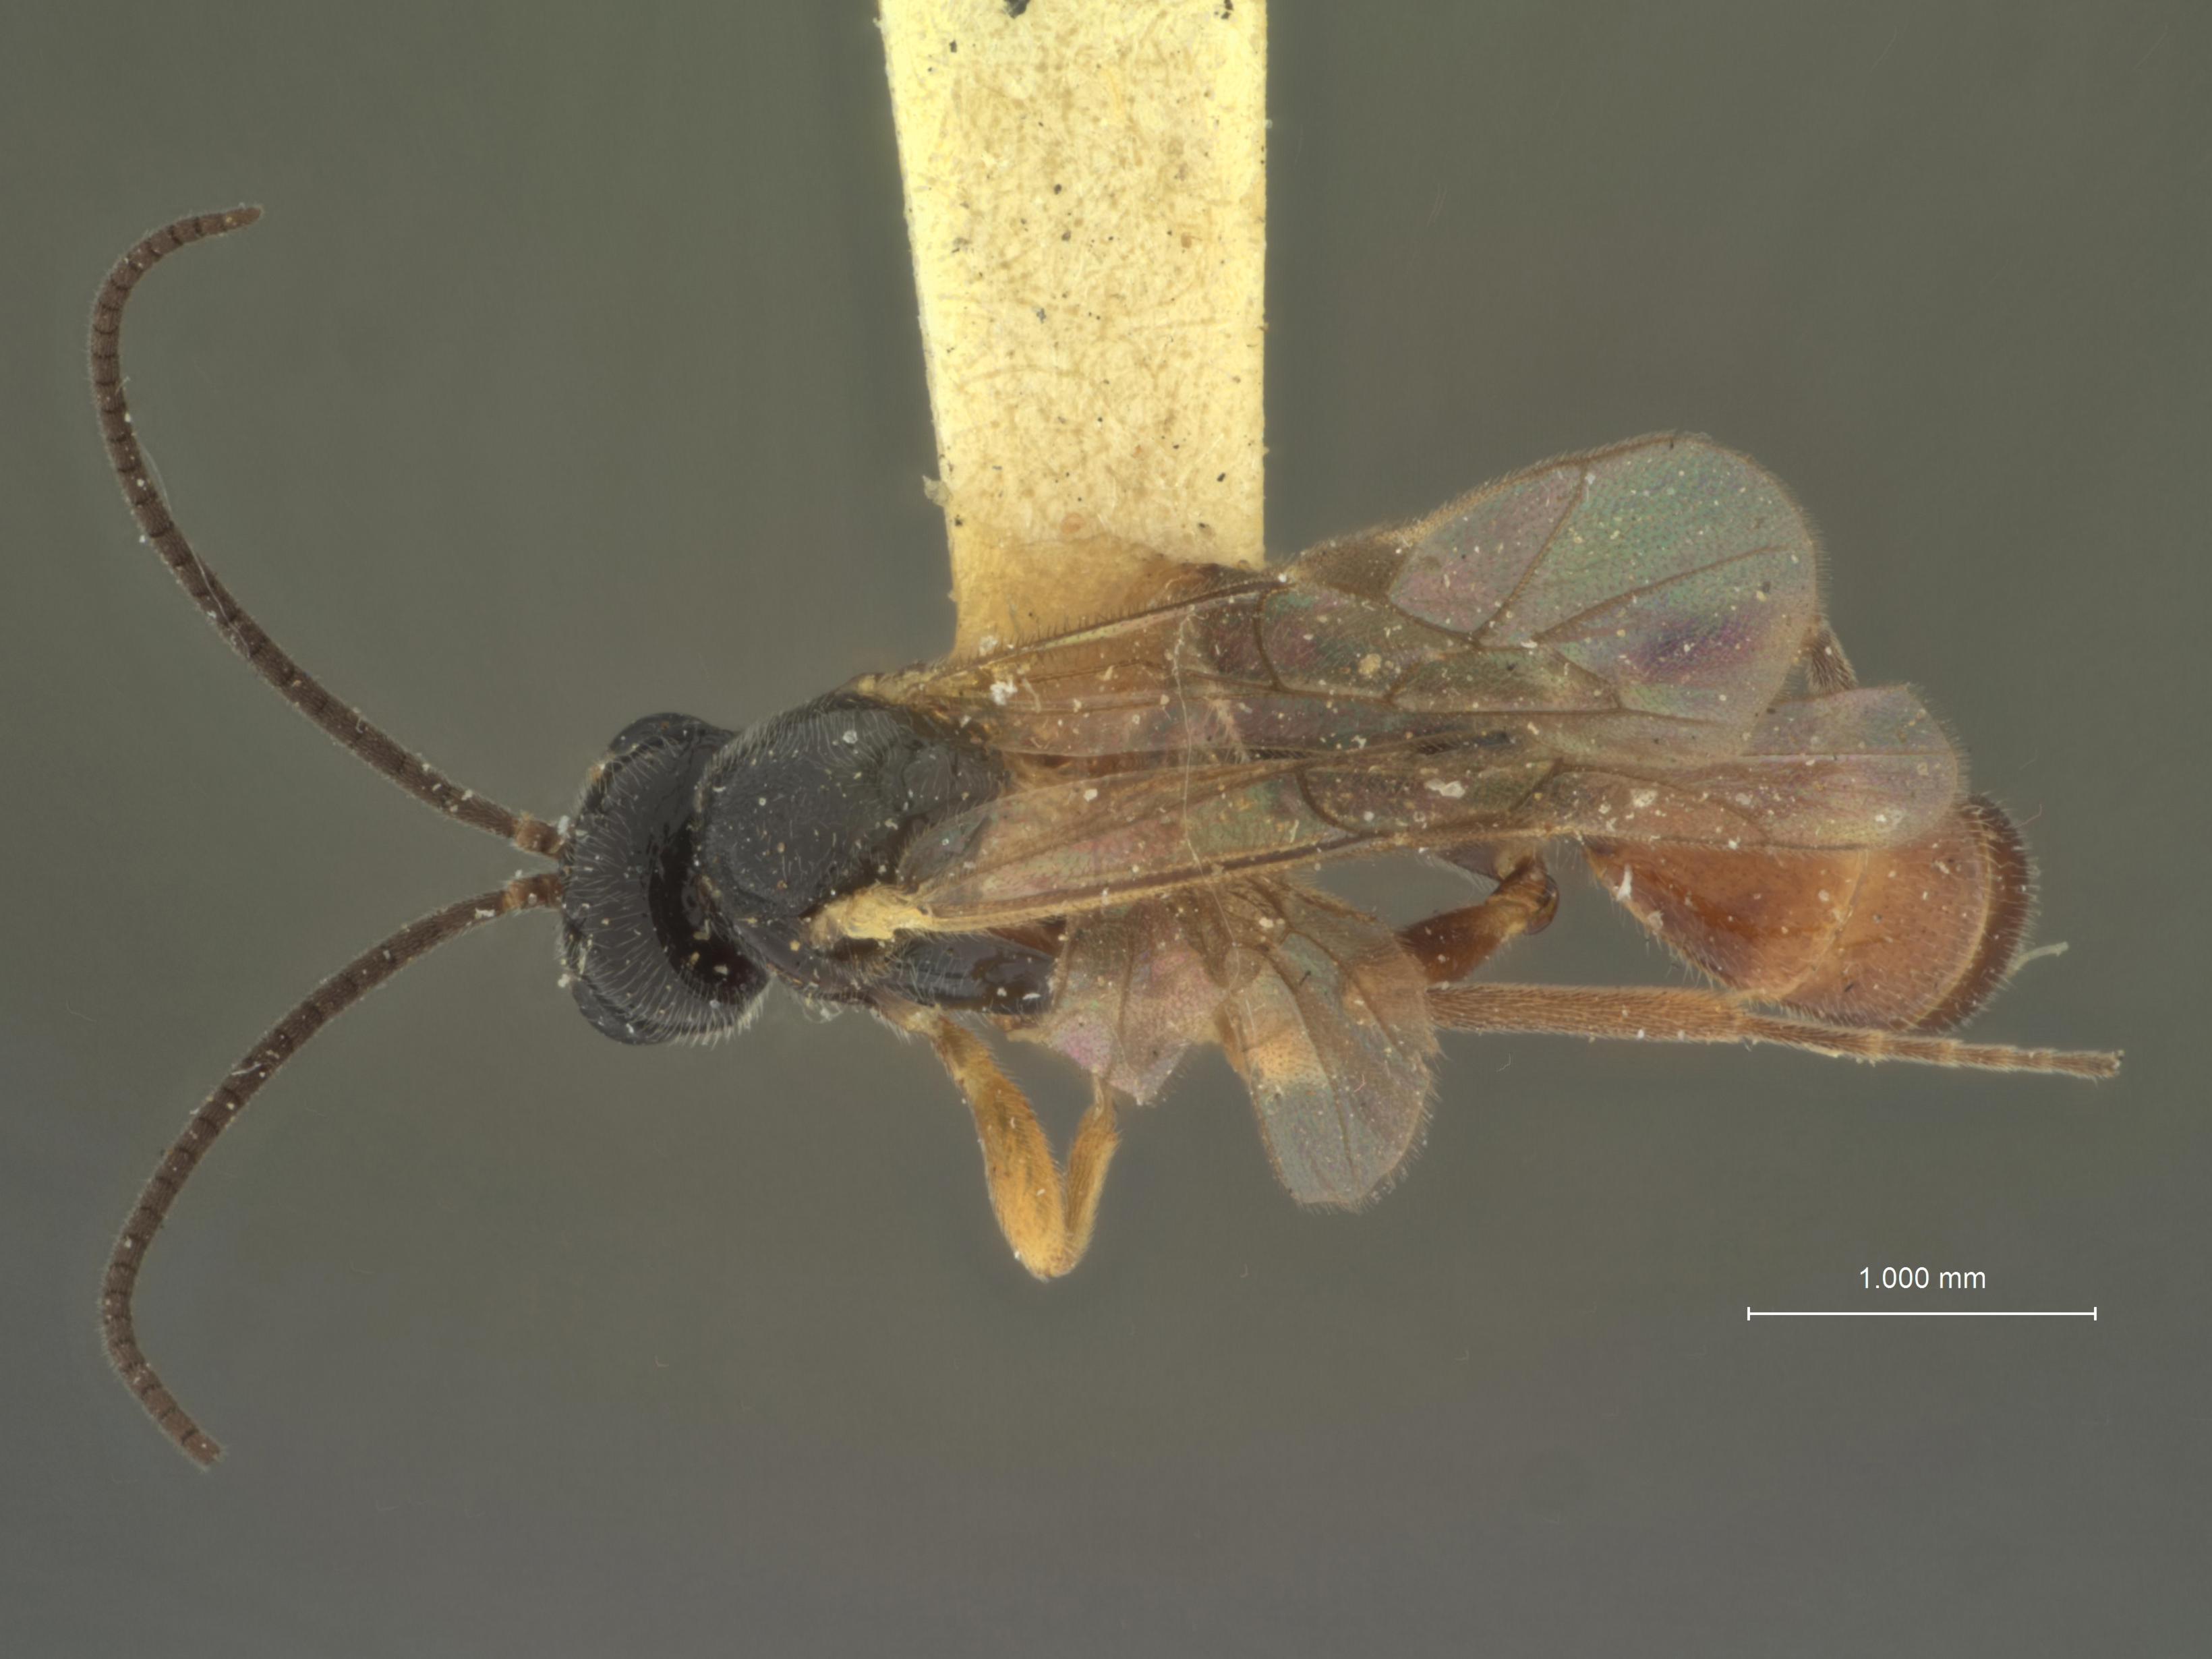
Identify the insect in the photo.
Orthopelma occidentale
